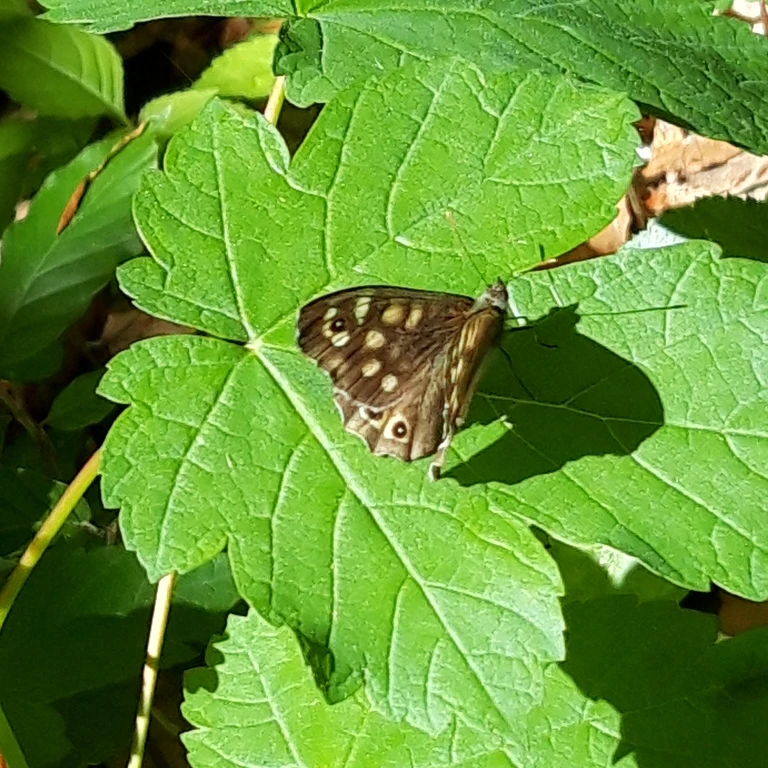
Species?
Pararge aegeria
